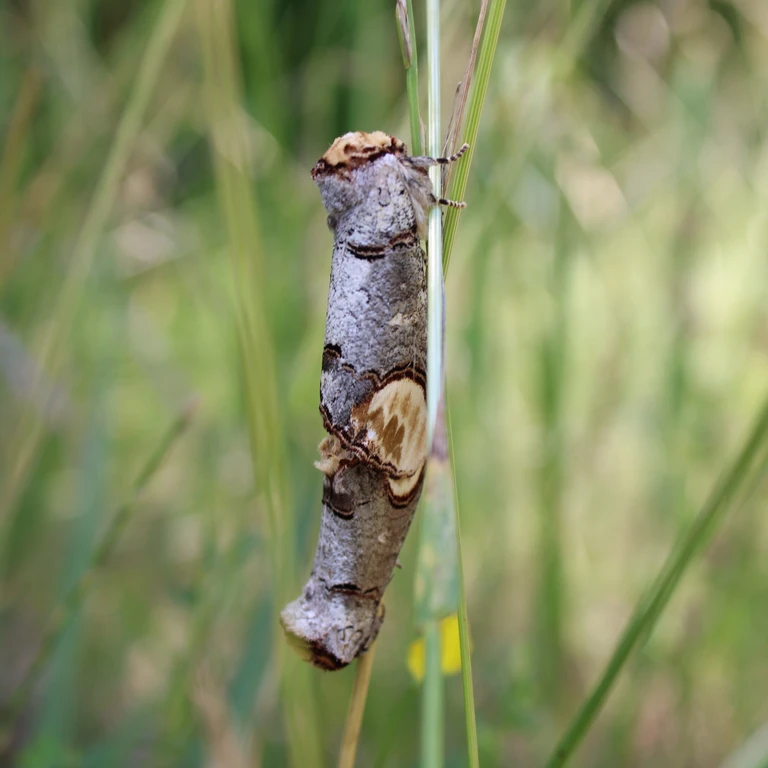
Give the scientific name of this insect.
Phalera bucephala
